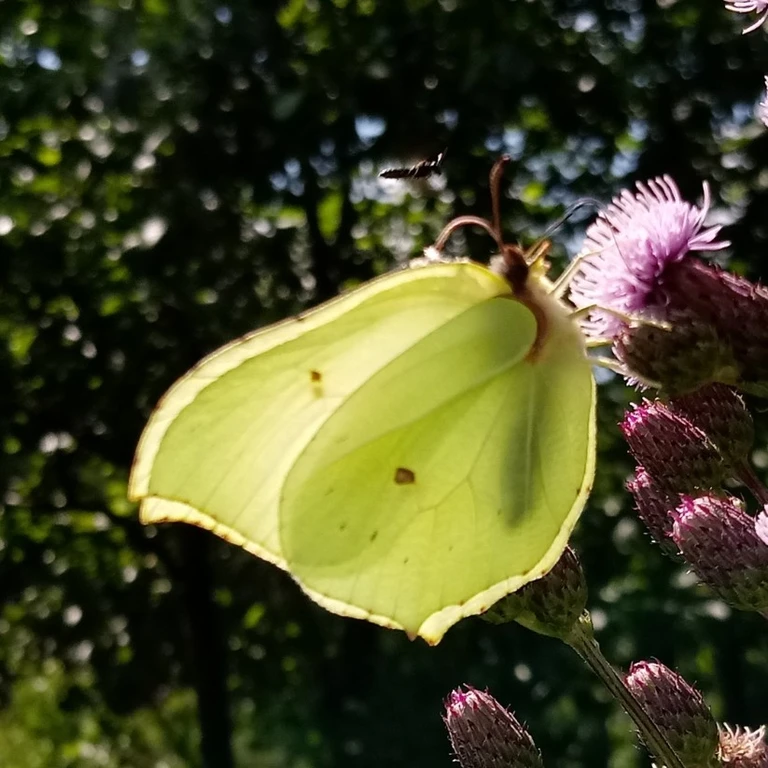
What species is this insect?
Gonepteryx rhamni
